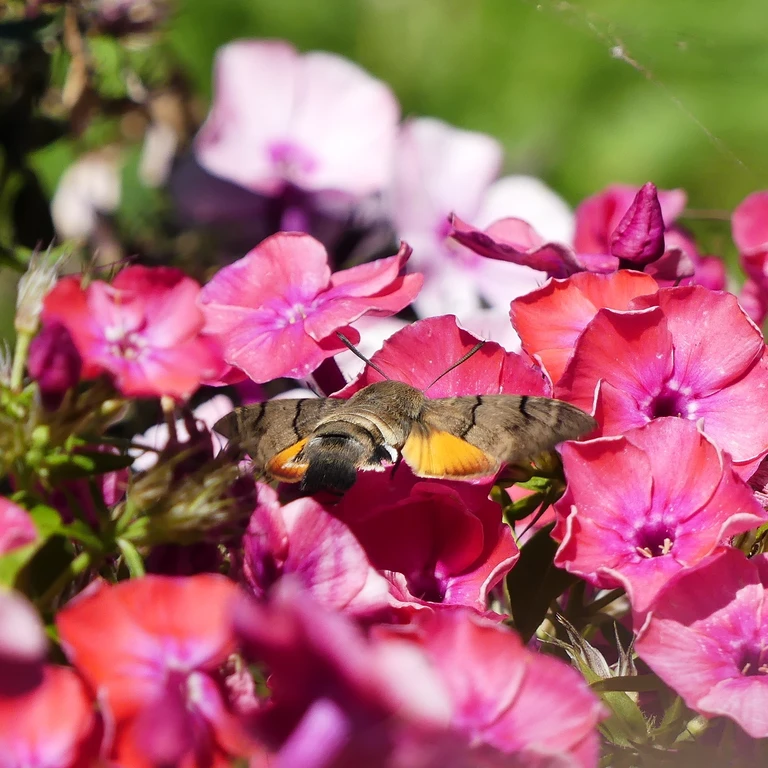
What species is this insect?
Macroglossum stellatarum
